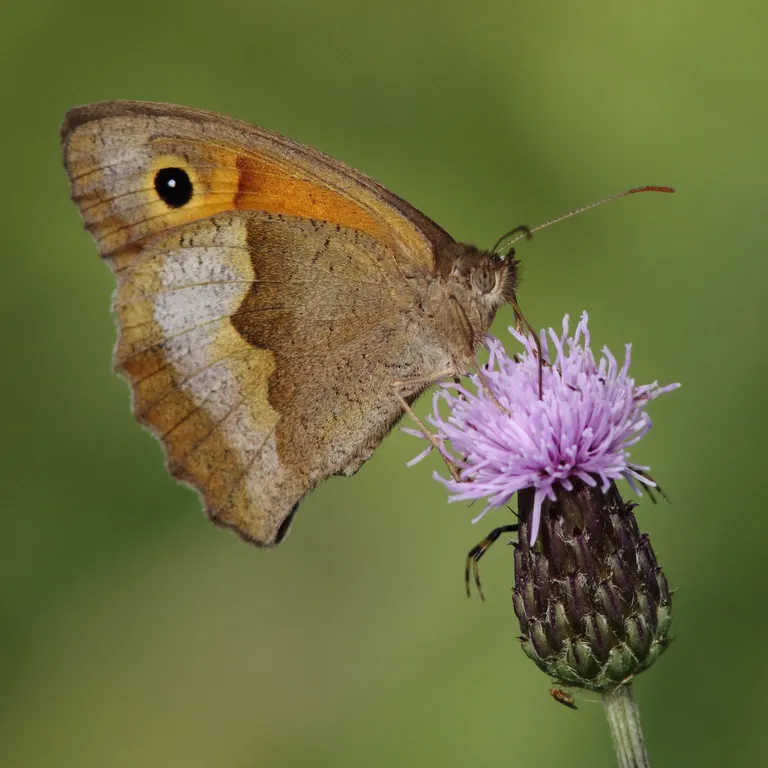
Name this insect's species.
Maniola jurtina
